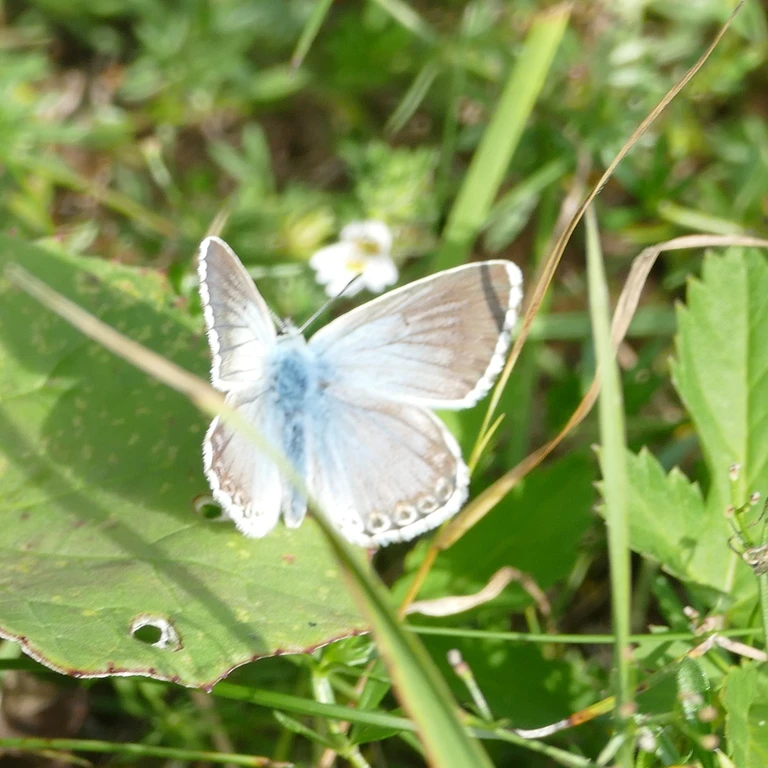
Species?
Lysandra coridon
